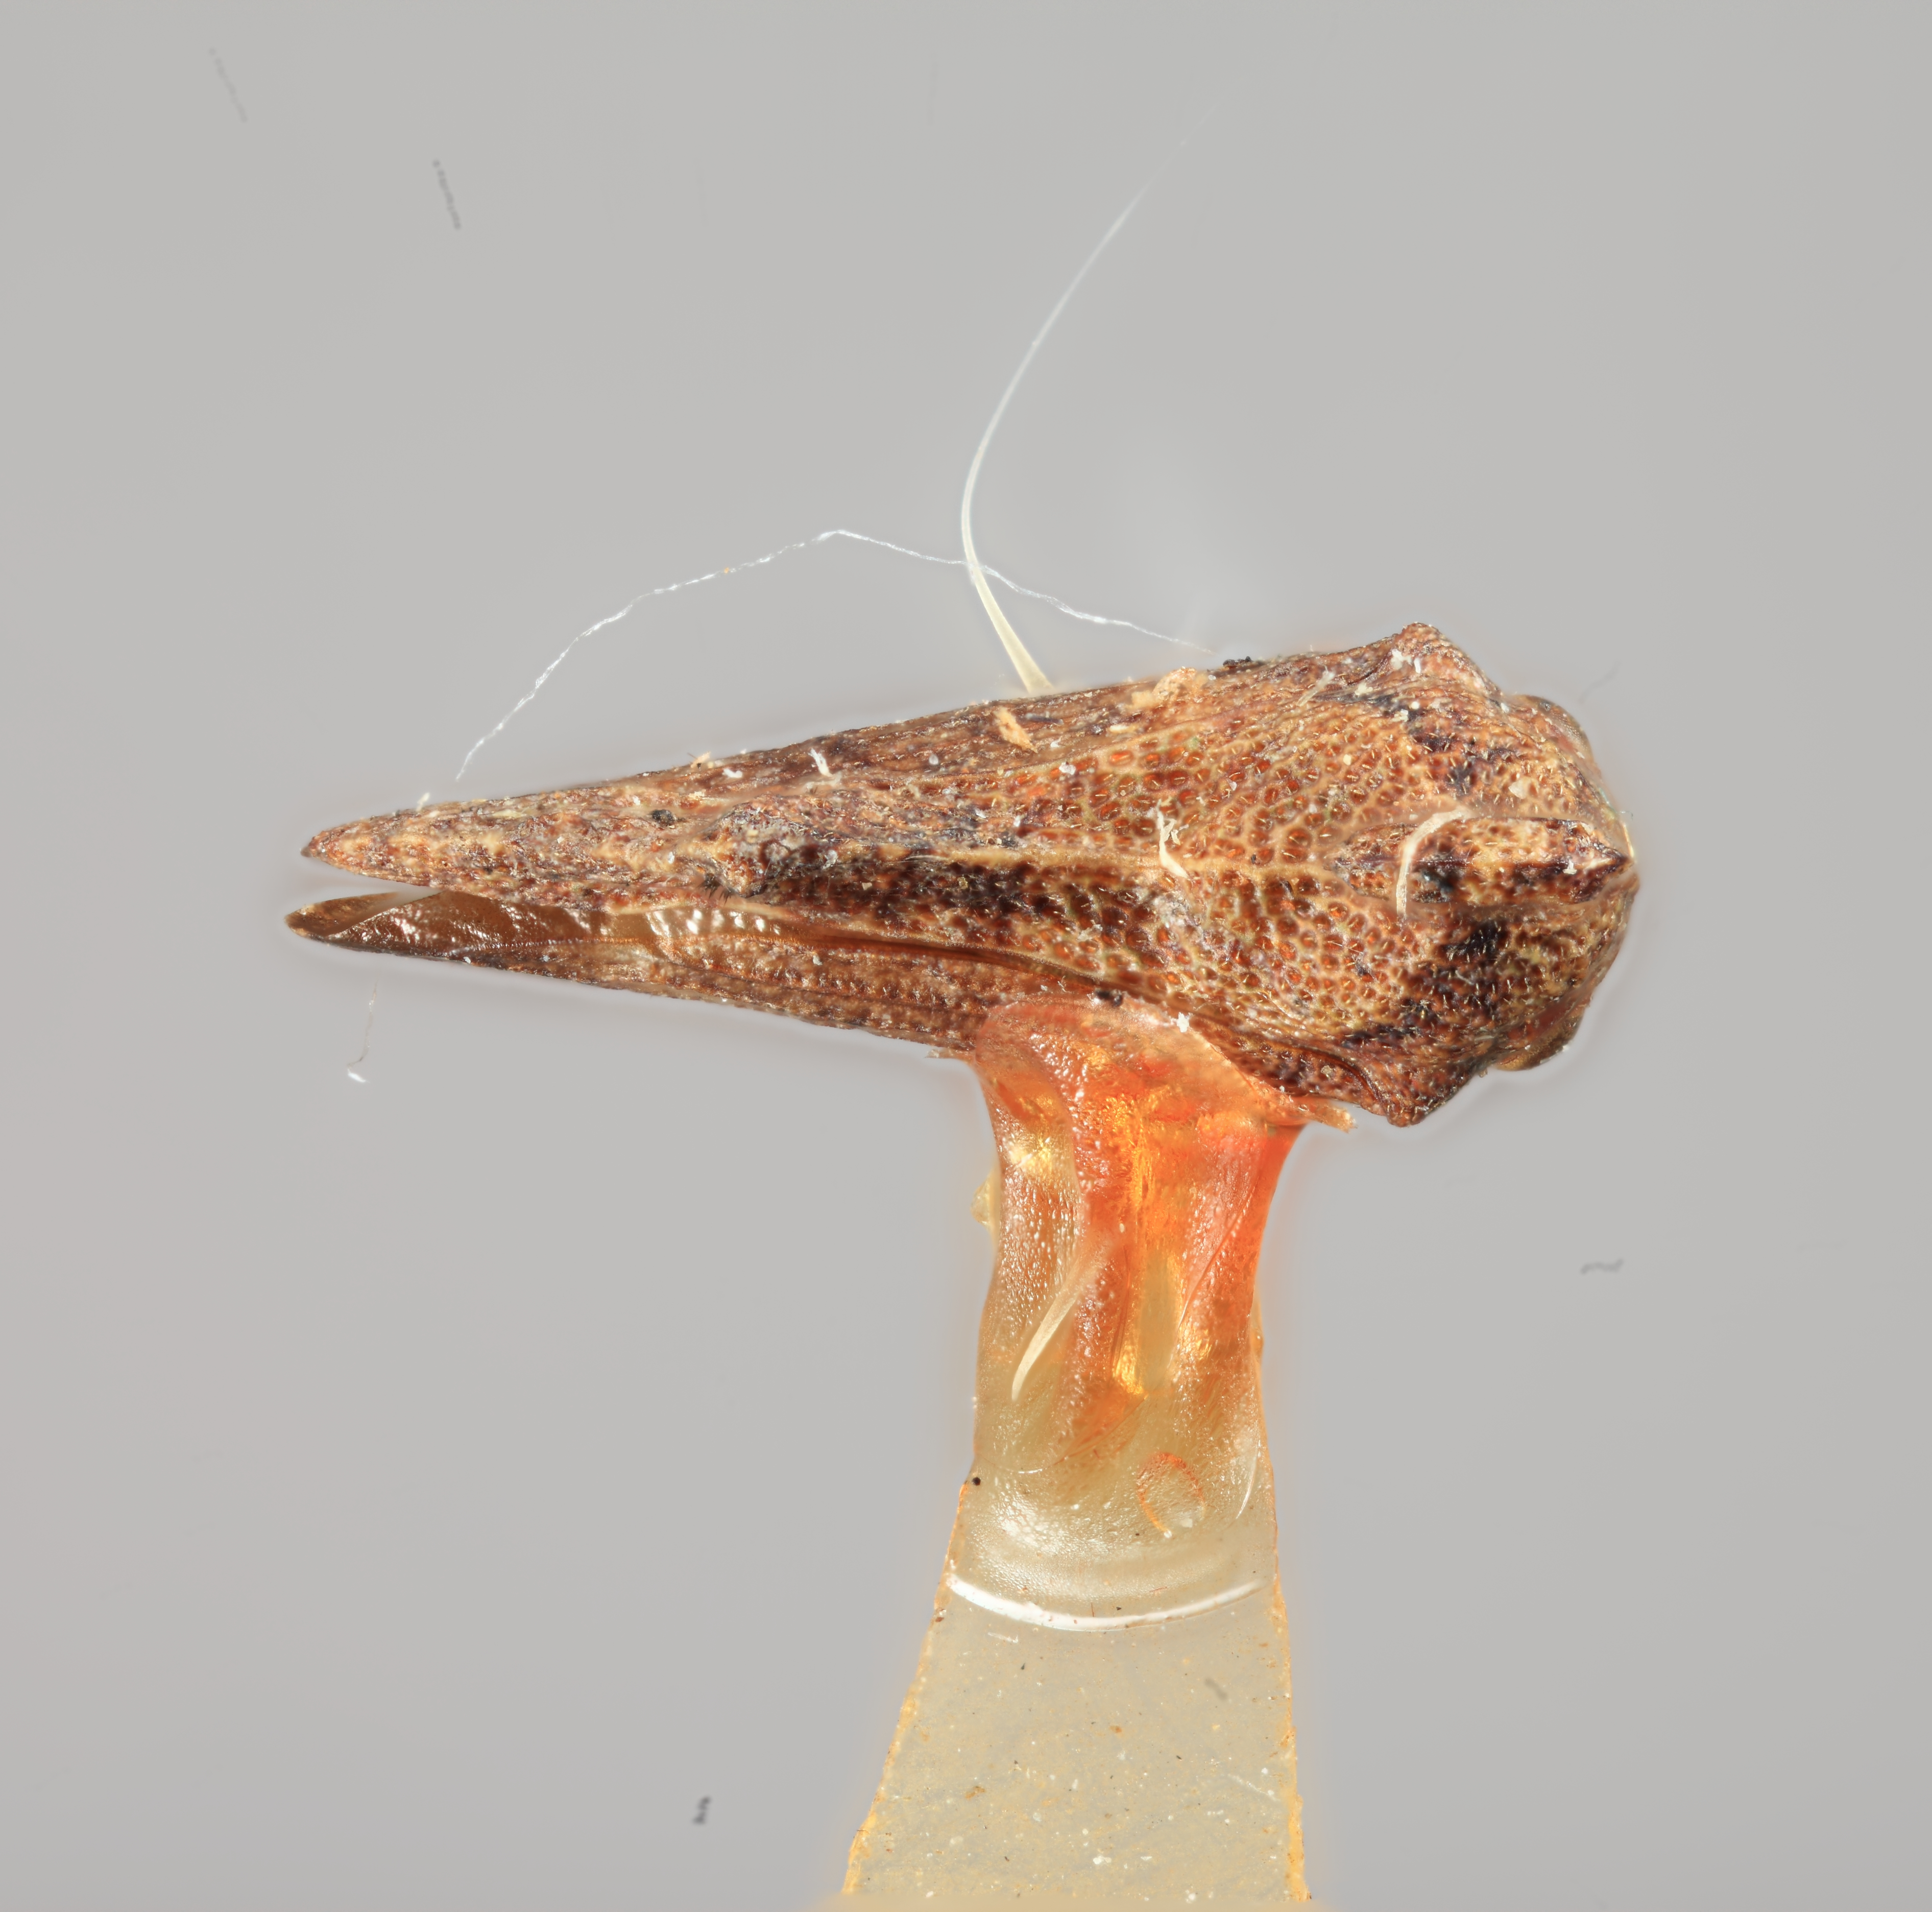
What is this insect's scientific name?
Hypsoprora pyramidata
